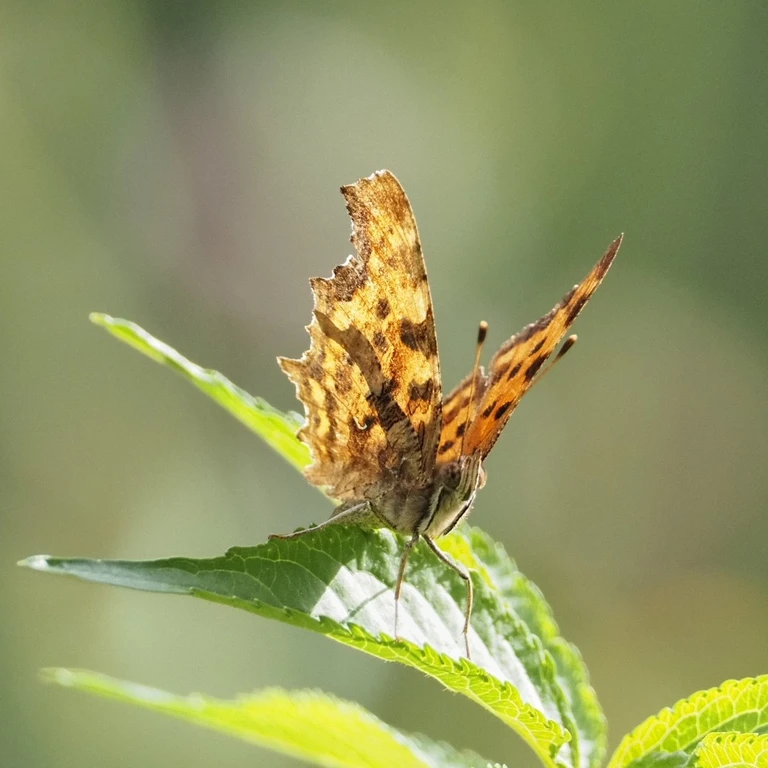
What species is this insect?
Polygonia c-album
